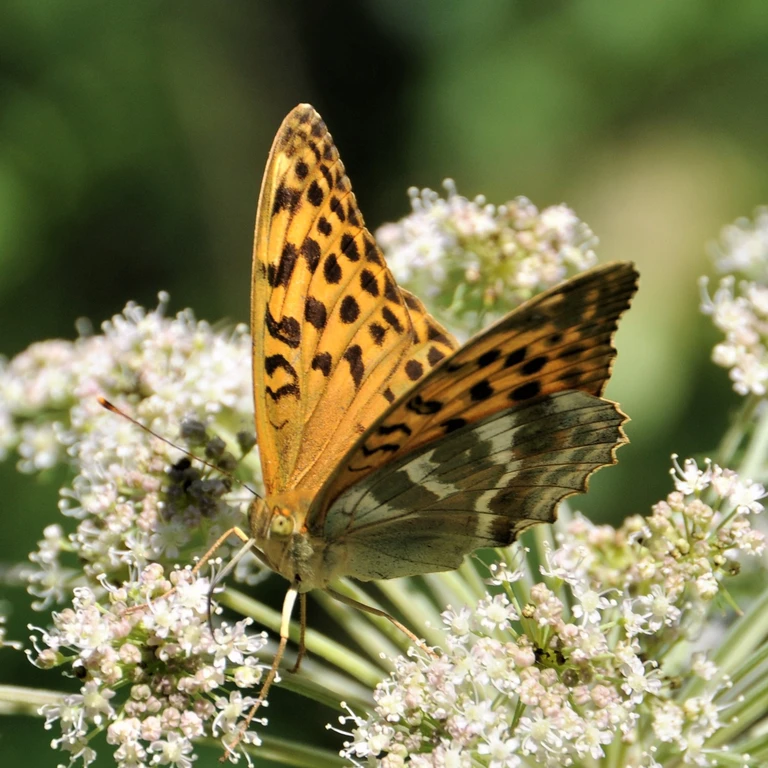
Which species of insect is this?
Argynnis paphia
